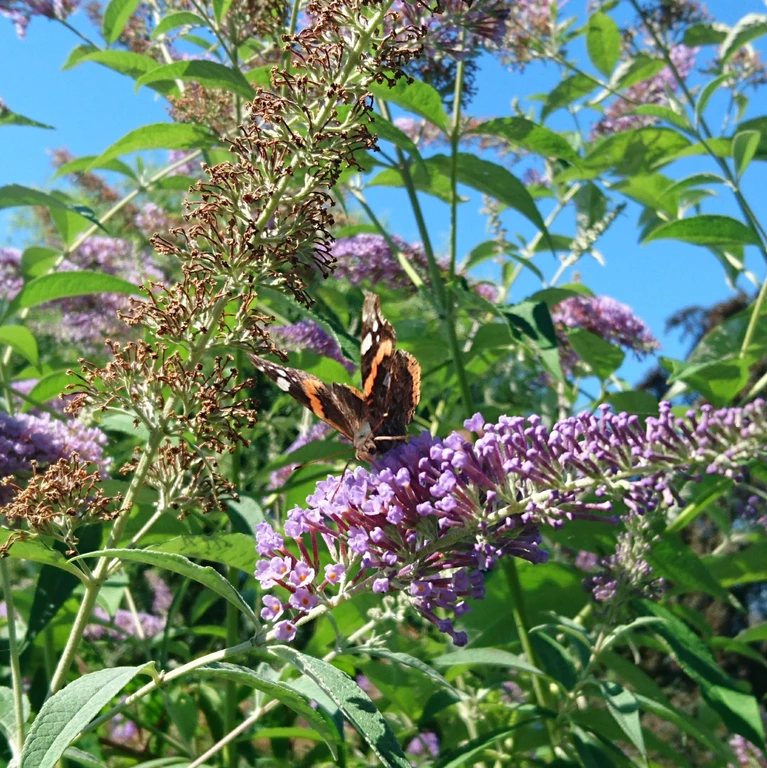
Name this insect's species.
Vanessa atalanta
